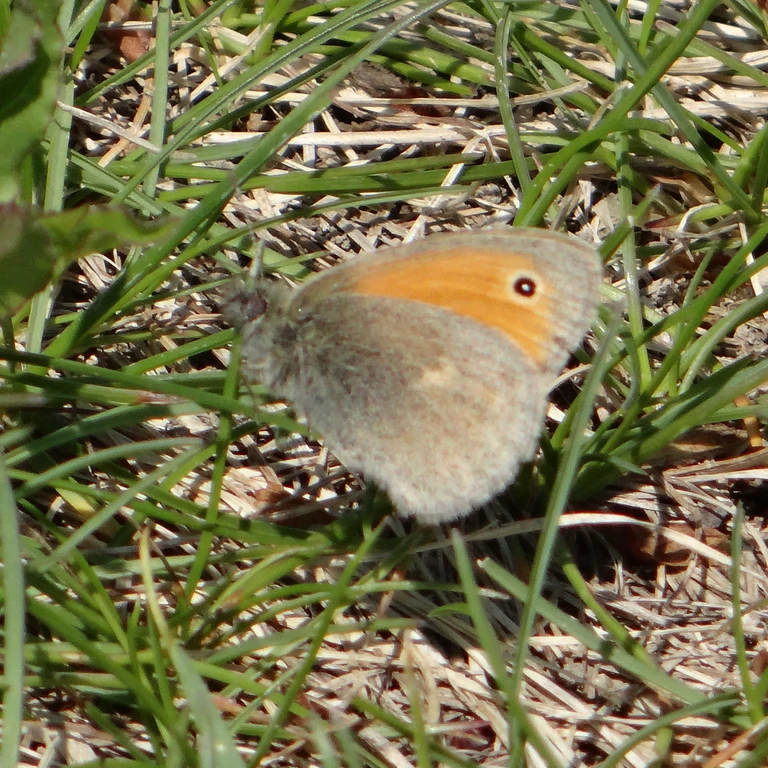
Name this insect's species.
Coenonympha pamphilus
